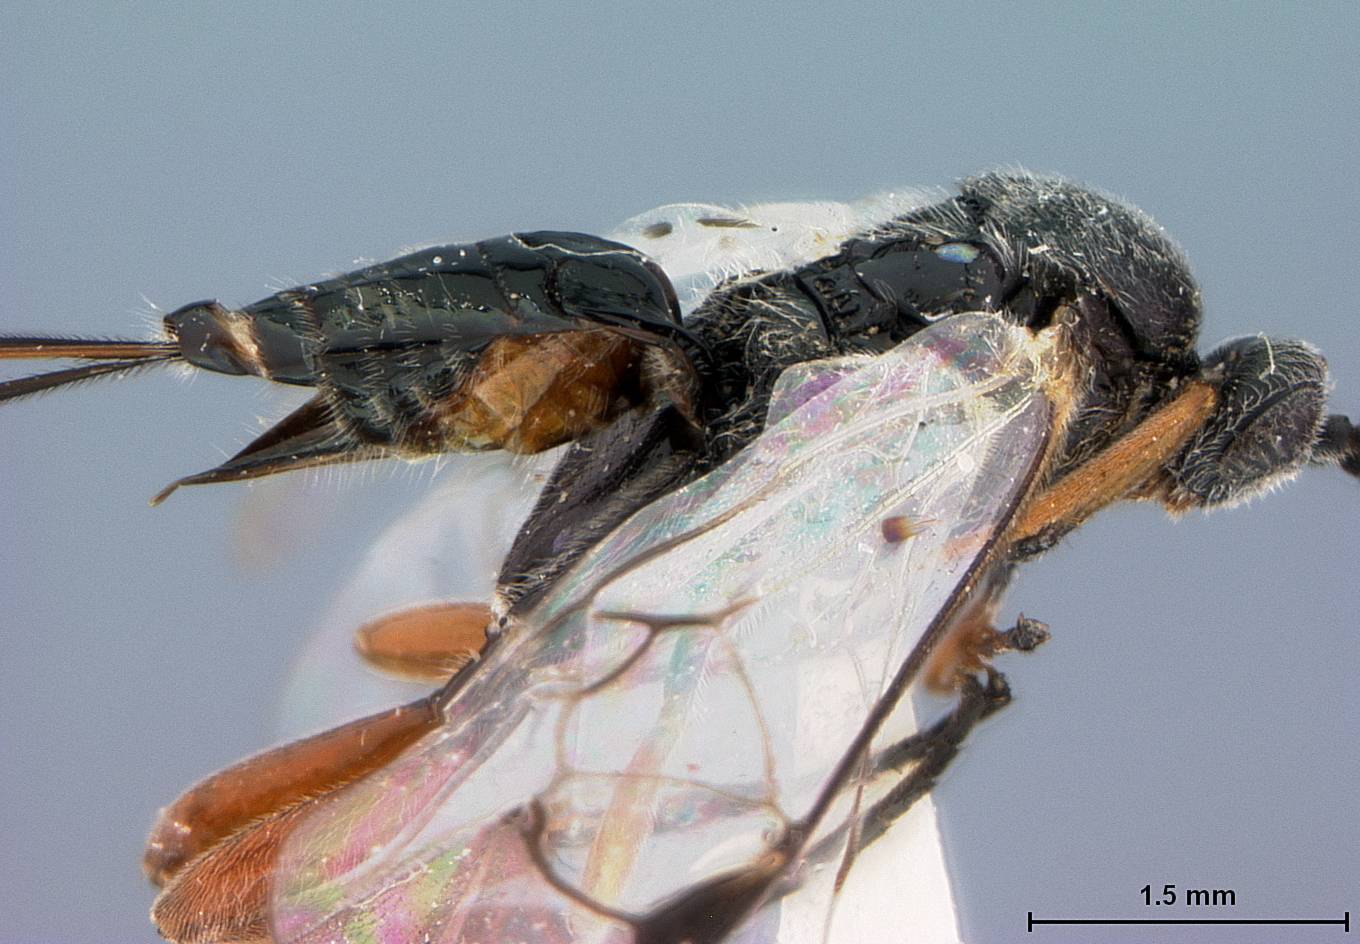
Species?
Dasylagon aegeriae
